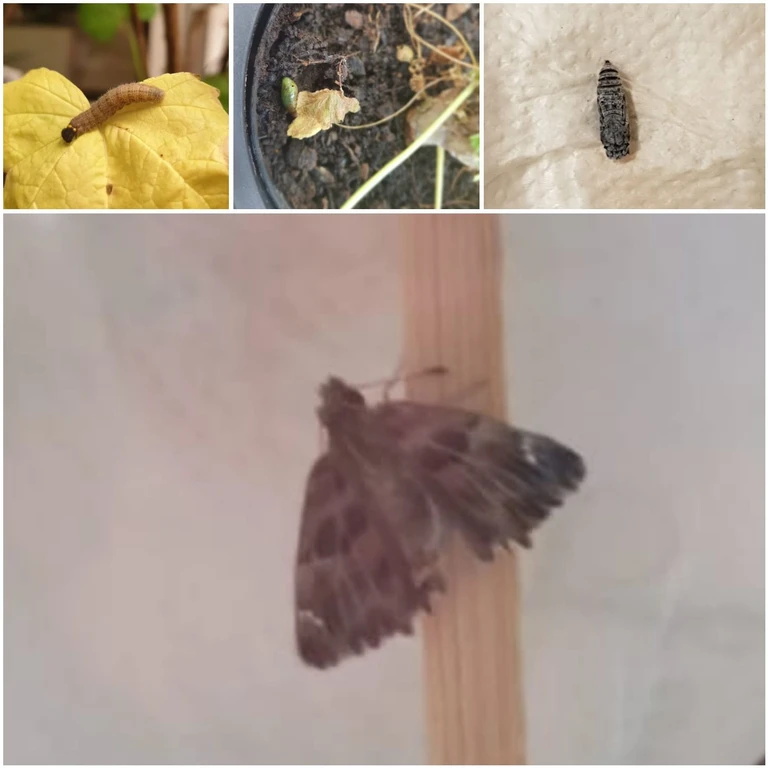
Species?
Carcharodus alceae
